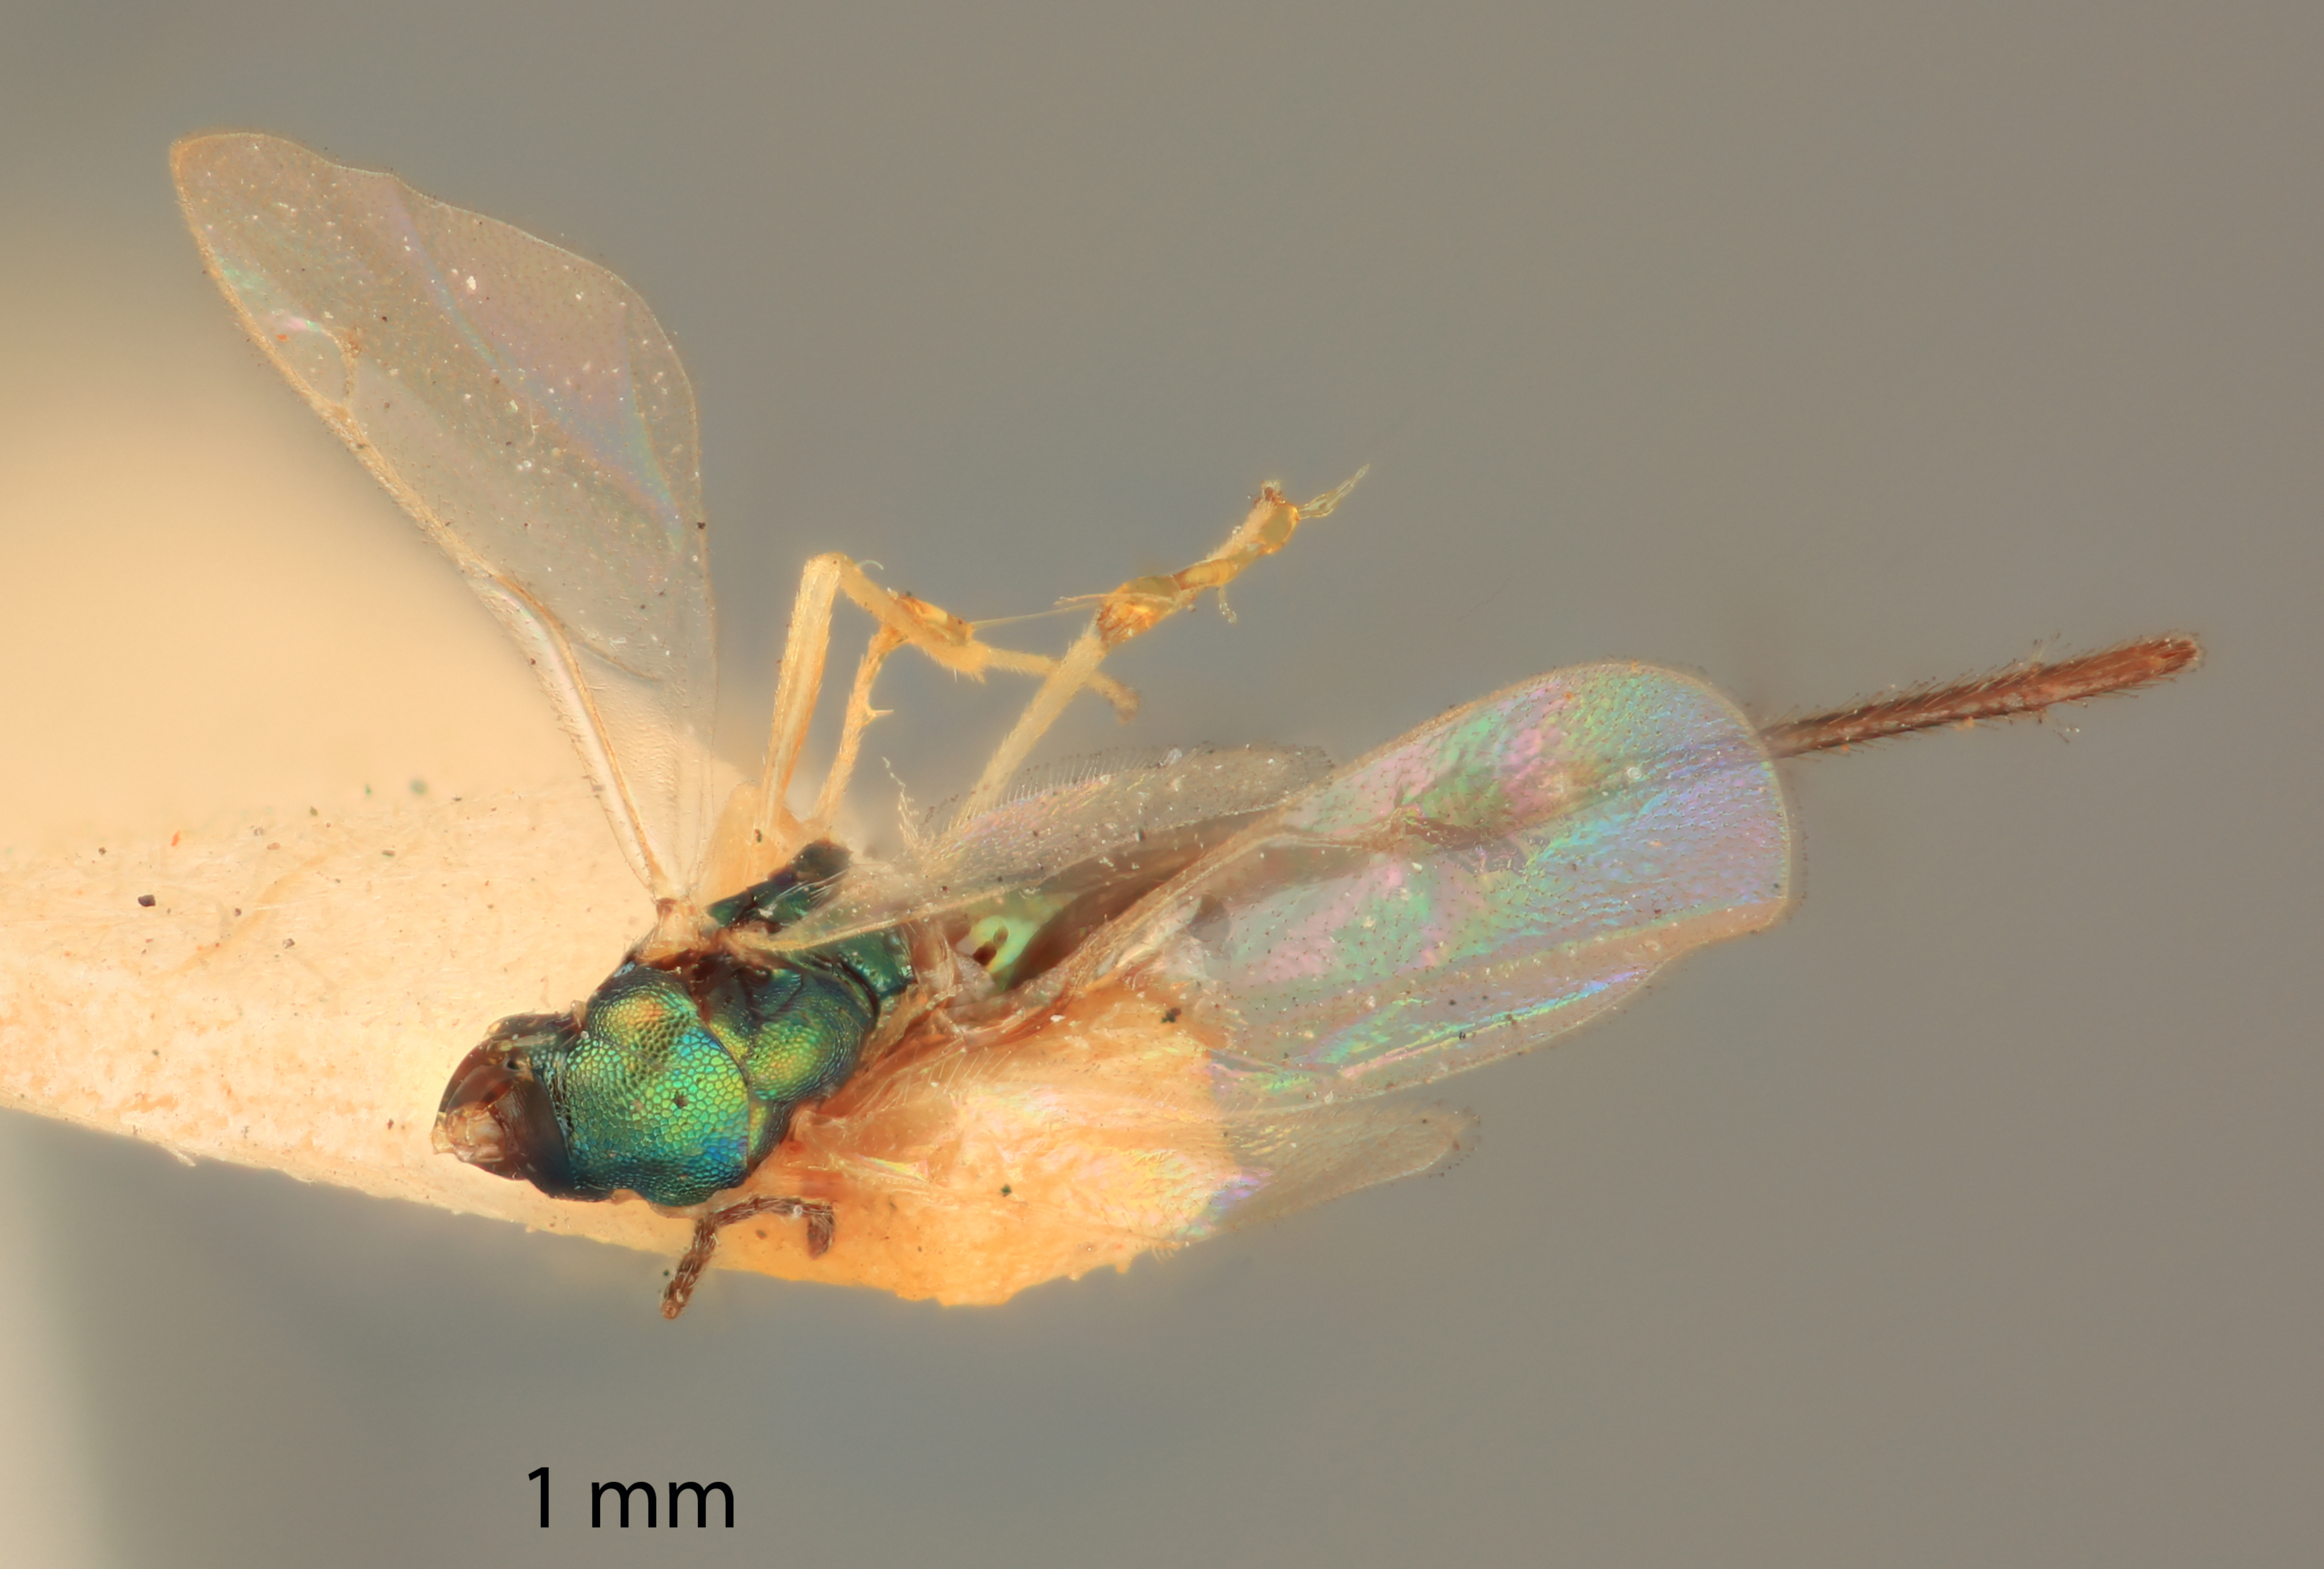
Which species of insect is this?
Habrocytus canadensis
